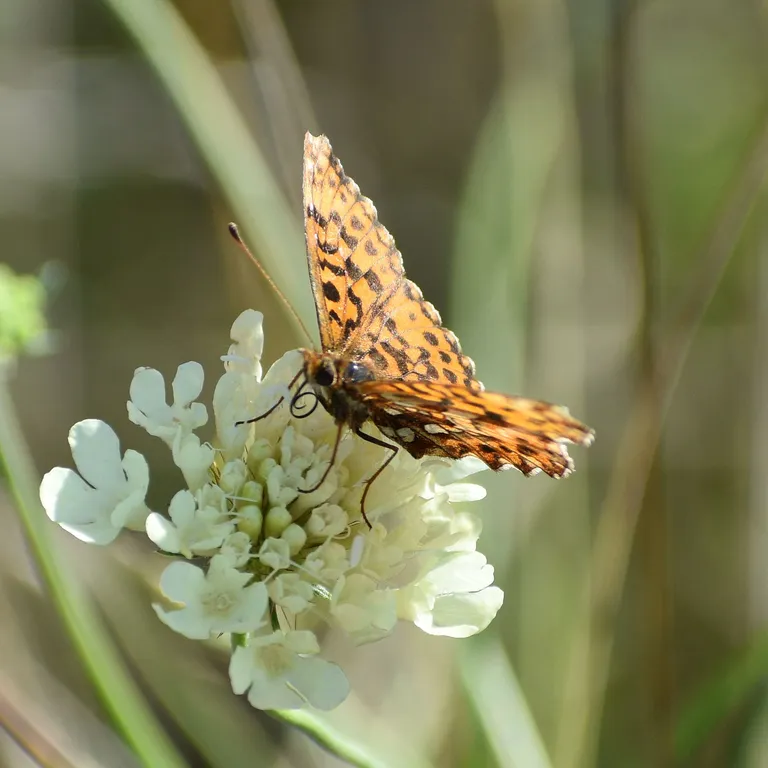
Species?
Boloria dia
